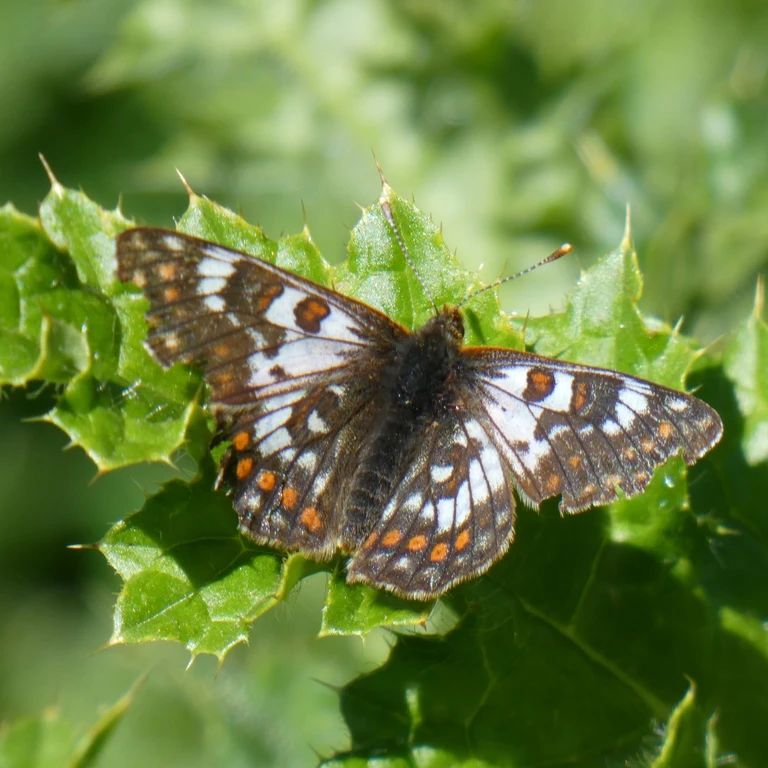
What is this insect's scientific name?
Euphydryas cynthia (also Hypodryas cynthia)
